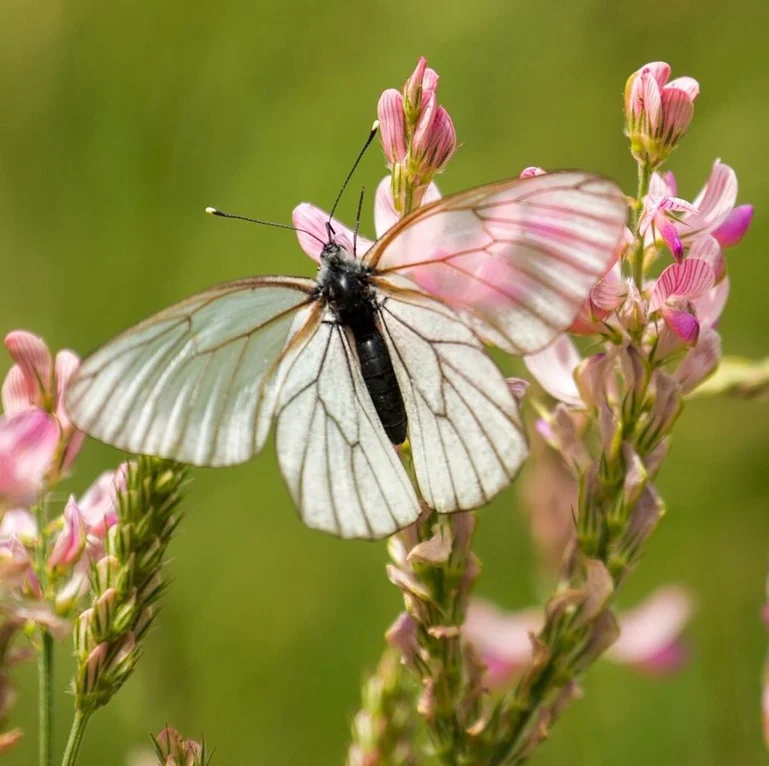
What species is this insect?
Aporia crataegi
